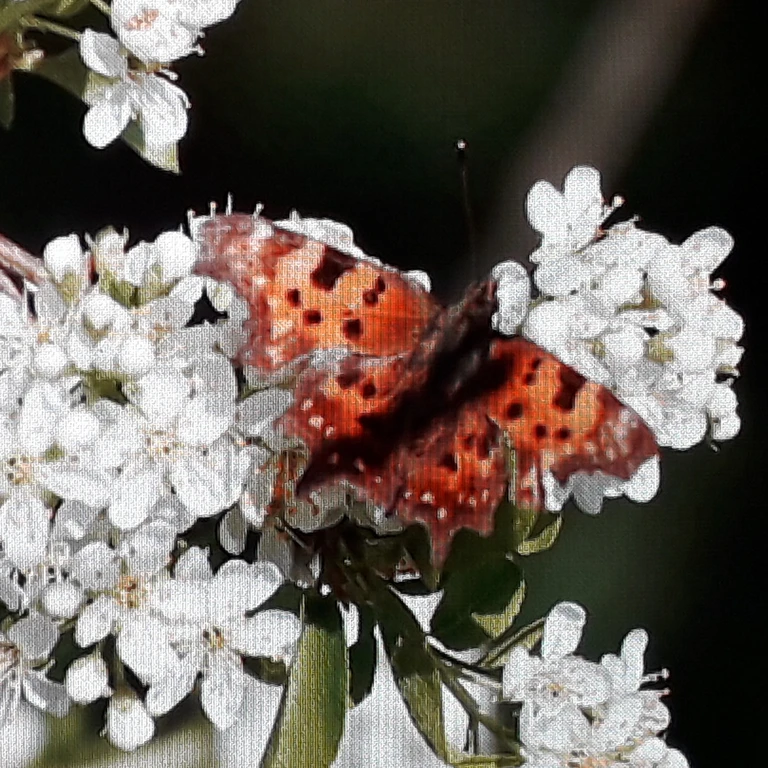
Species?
Polygonia c-album
